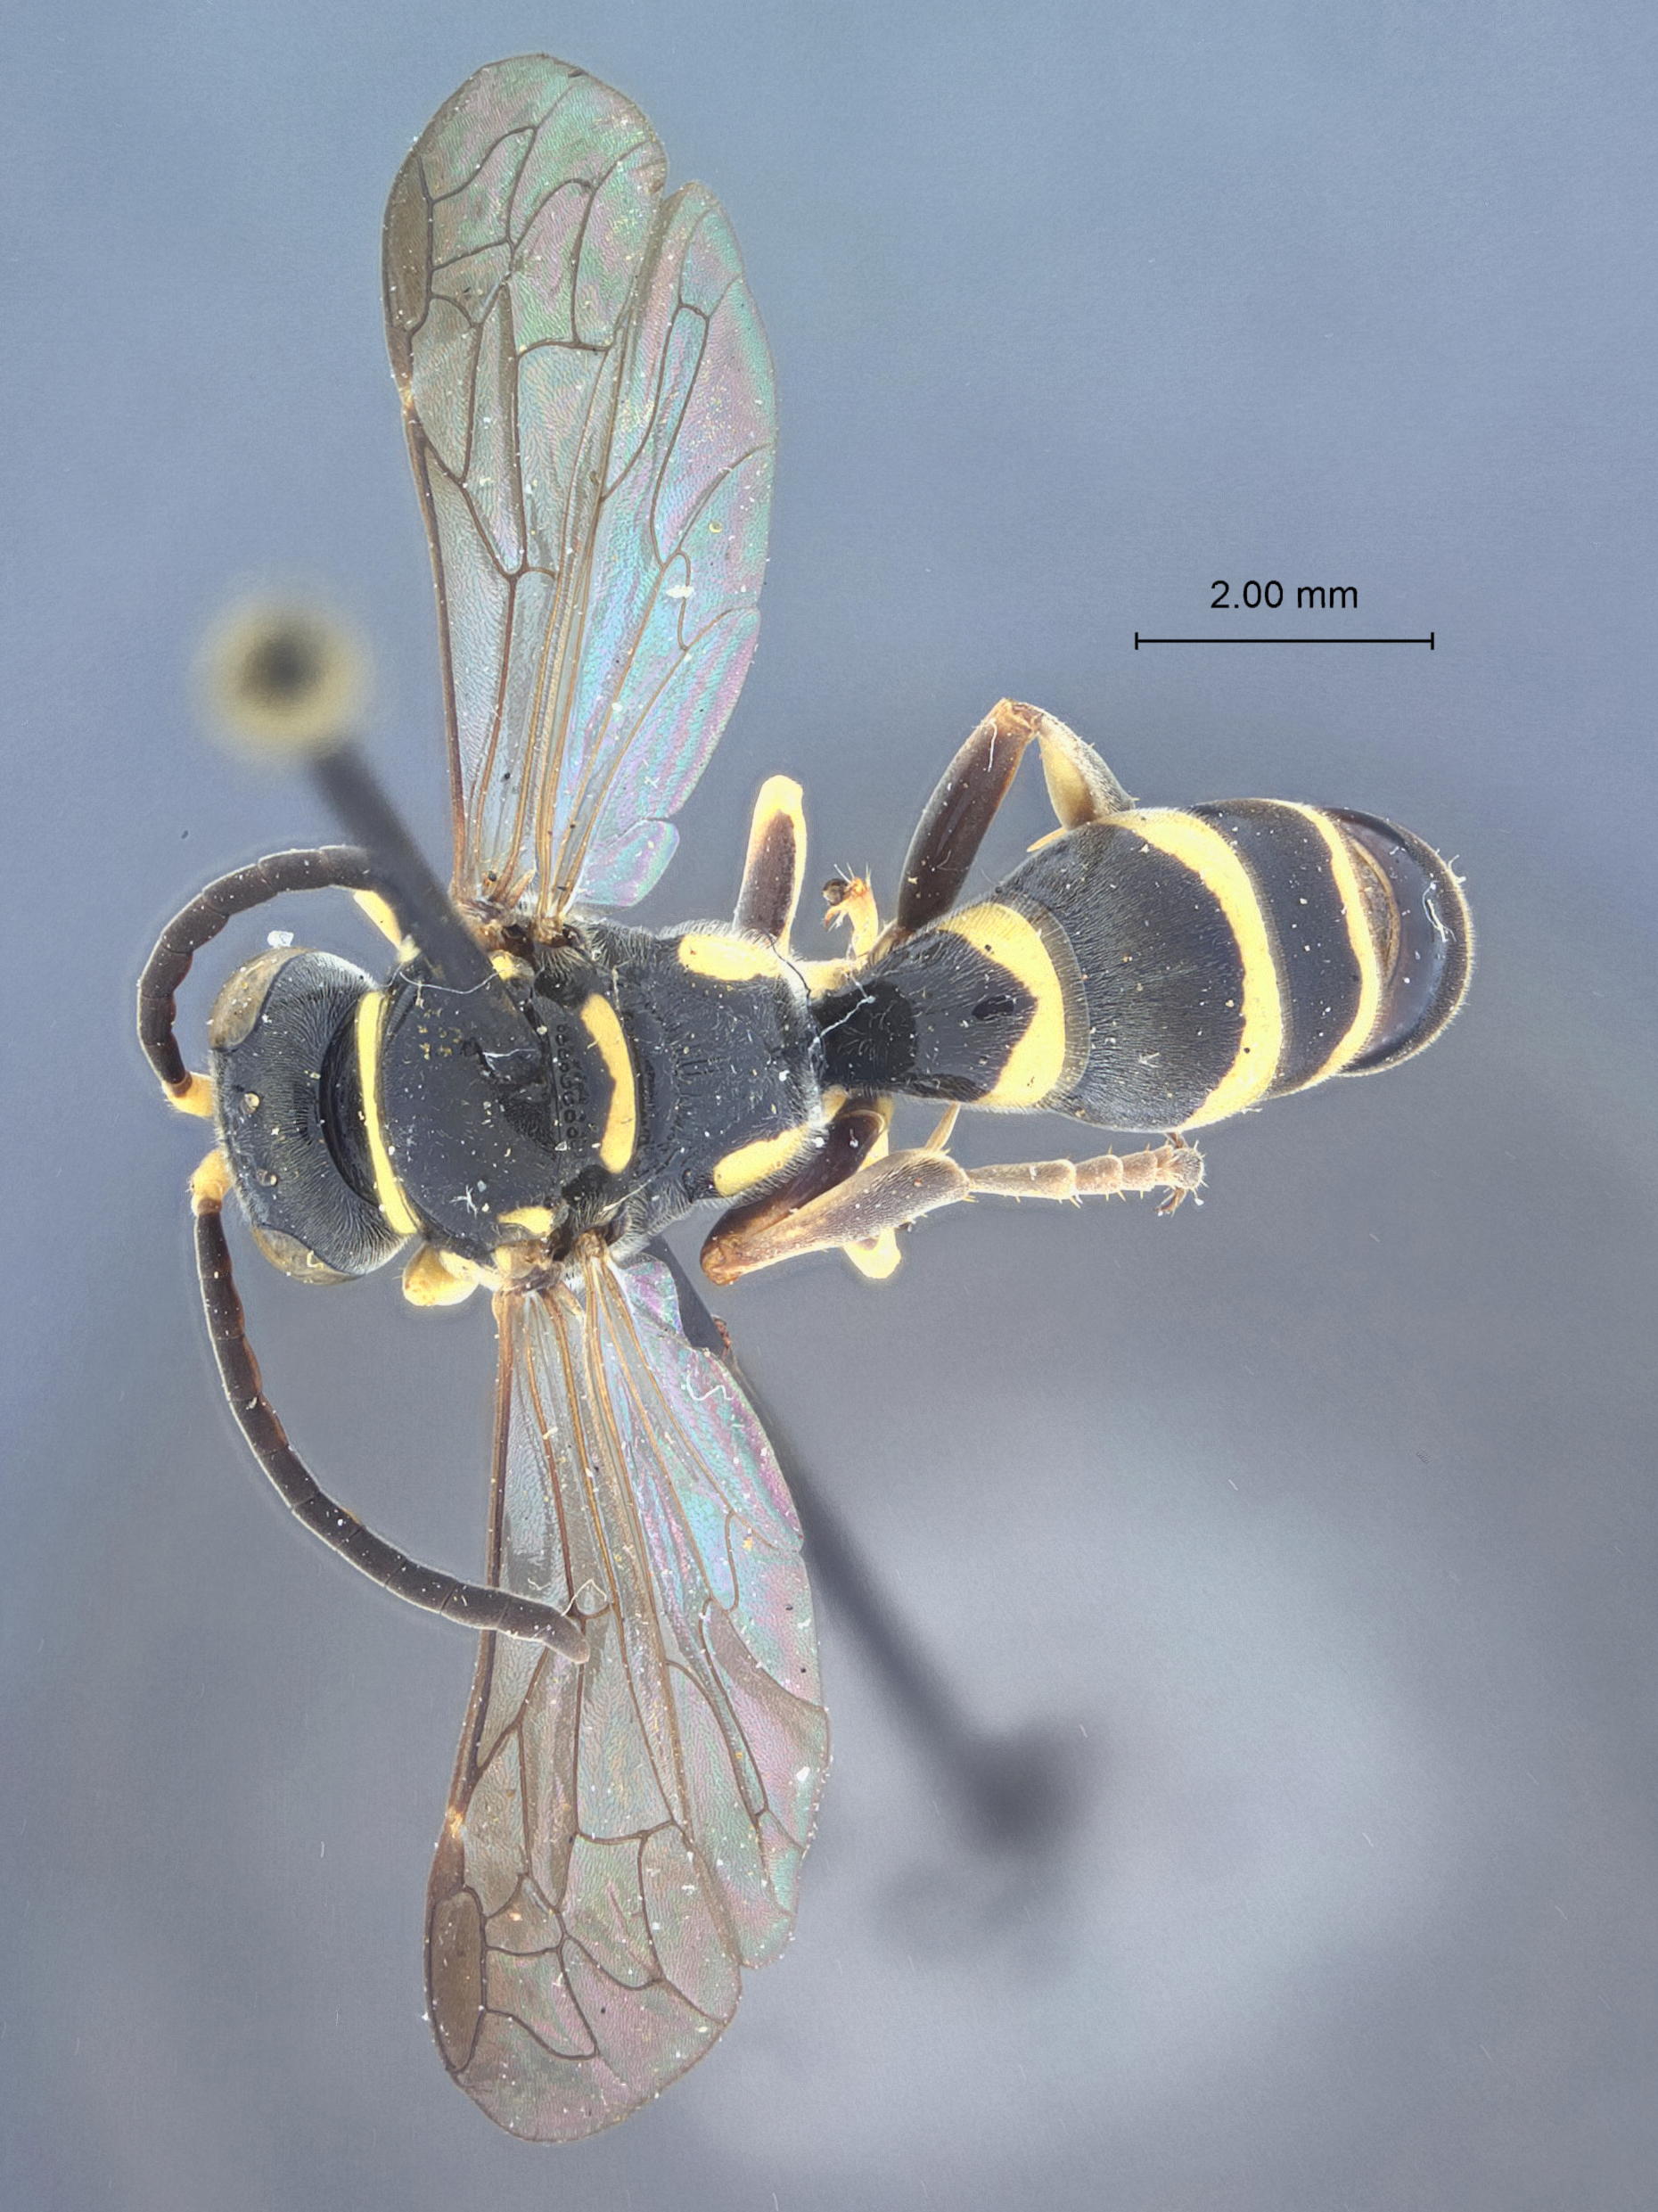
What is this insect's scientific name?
Gorytes dorothyae
